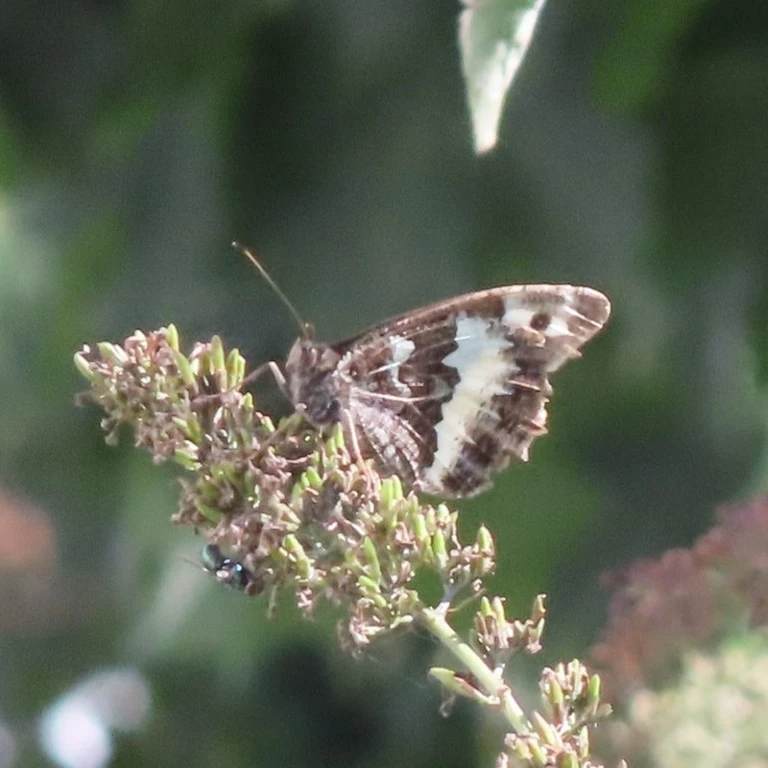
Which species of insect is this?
Brintesia circe
